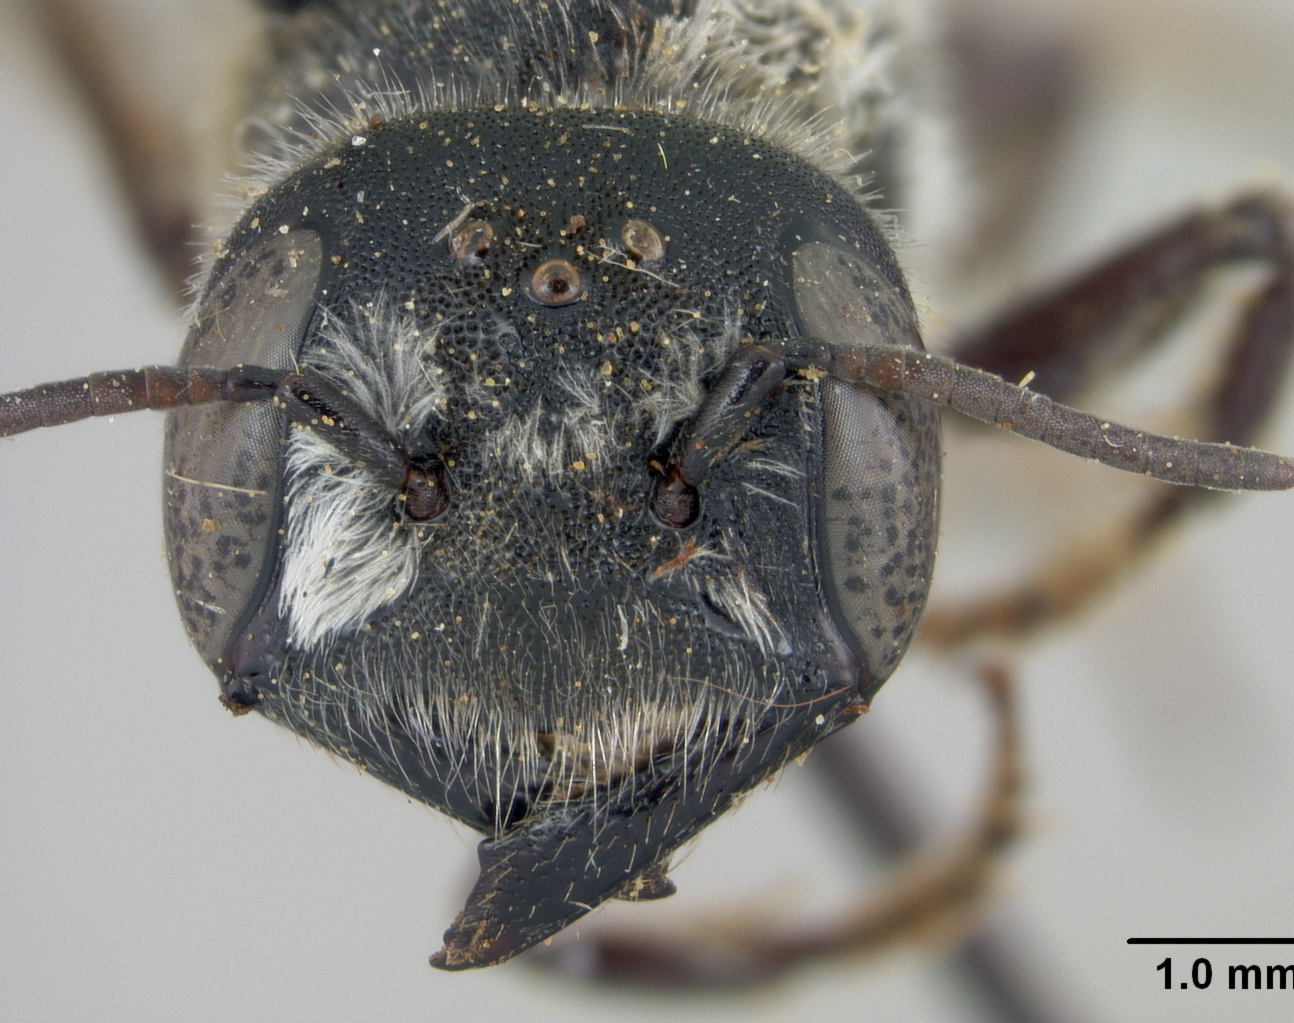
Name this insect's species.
Megachile tucsonensis
